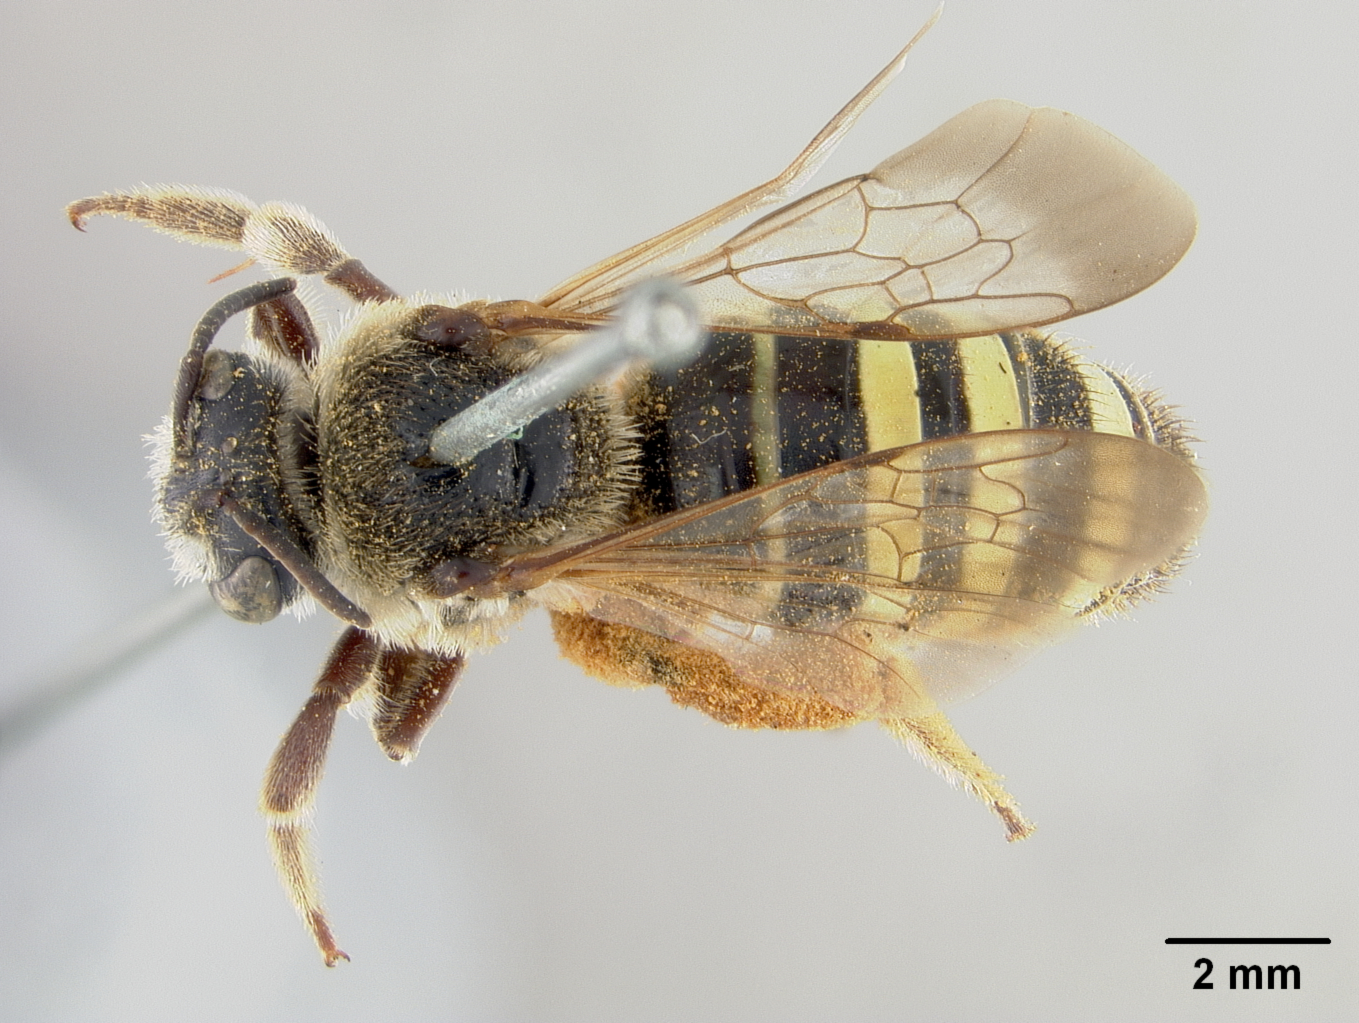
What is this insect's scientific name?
Nomia californica
